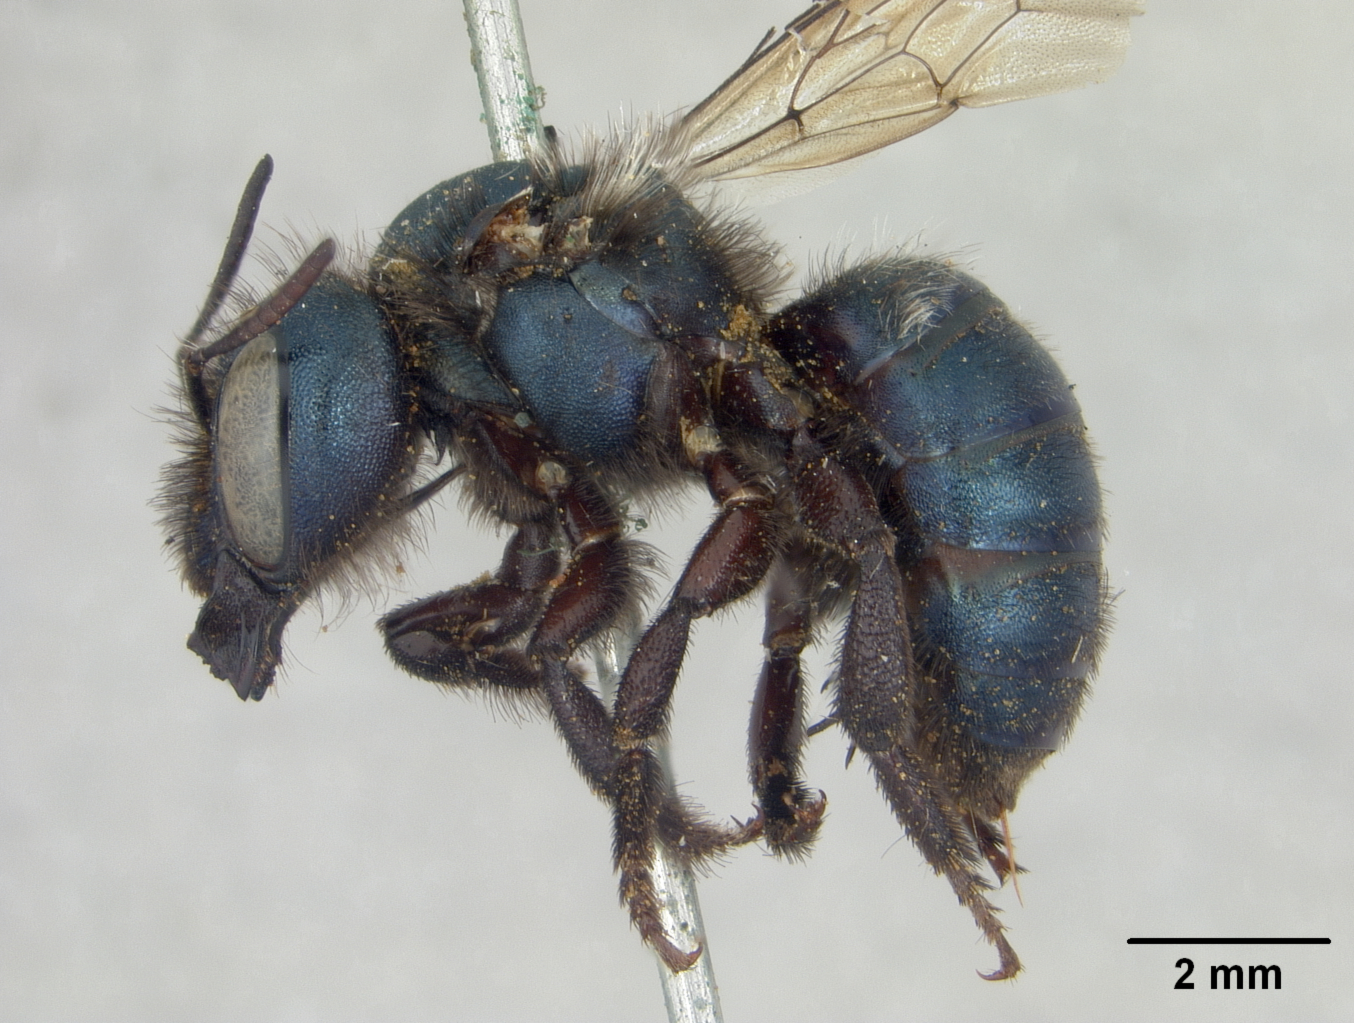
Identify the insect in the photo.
Osmia atrocyanea
